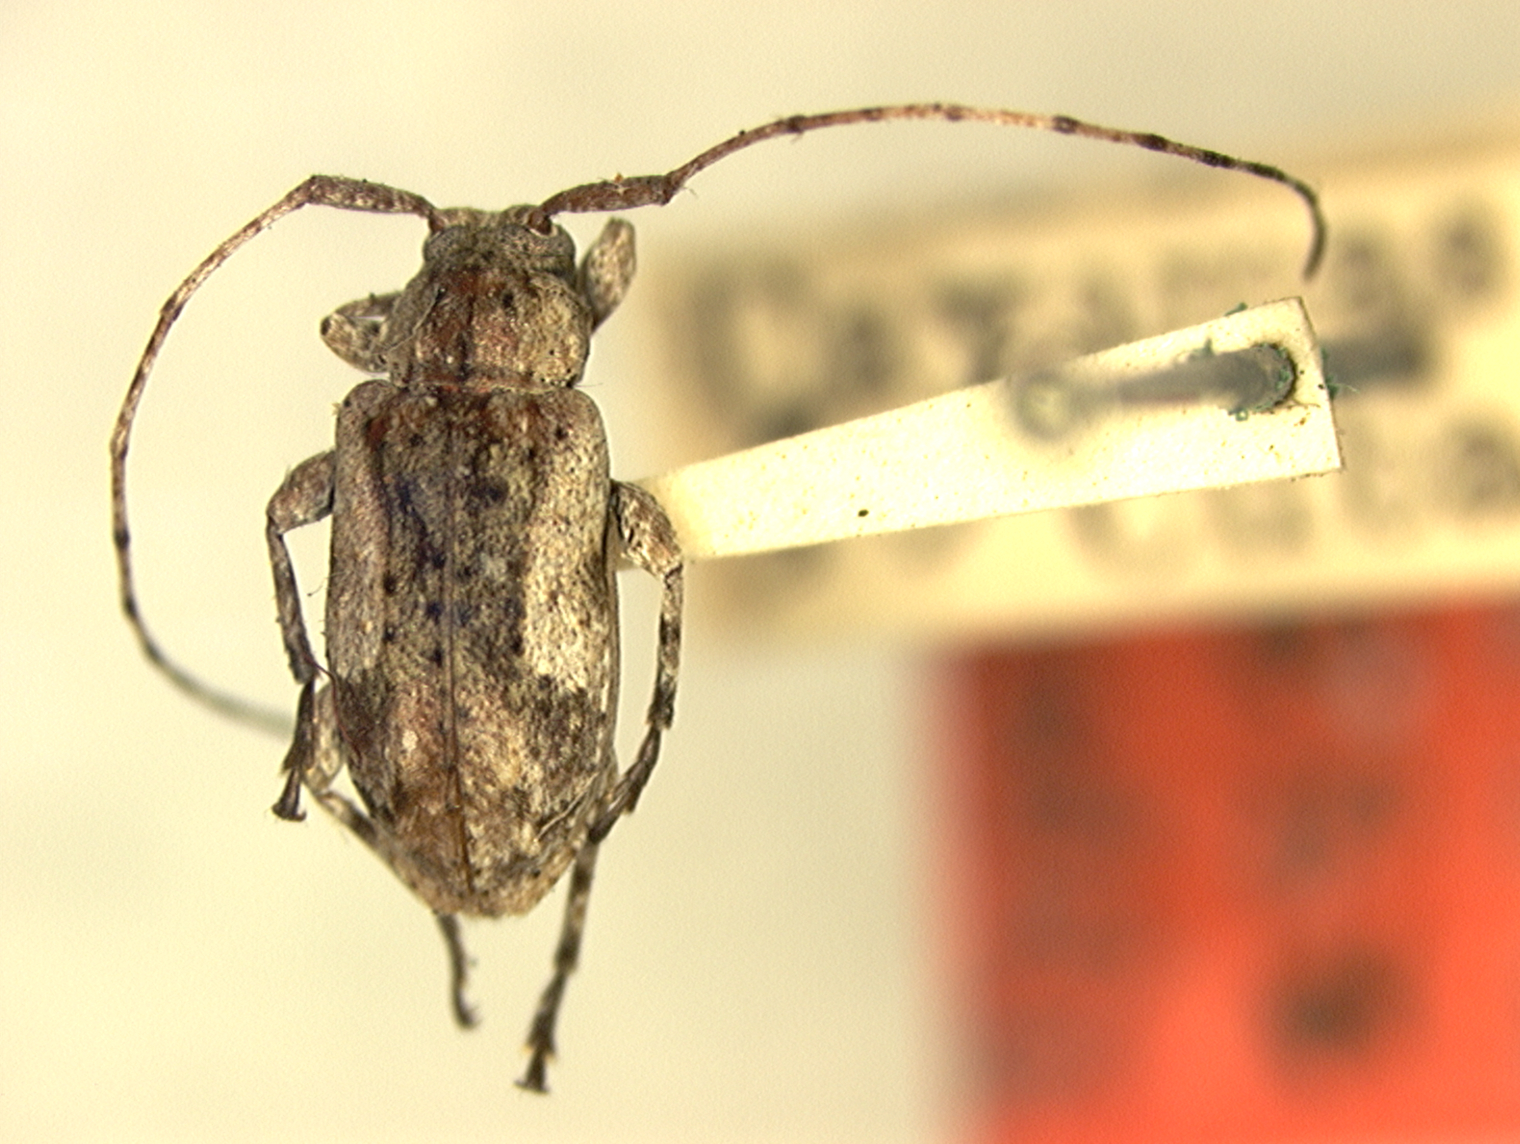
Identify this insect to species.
Leptostylus biustus (also Styloleptus biustus)
